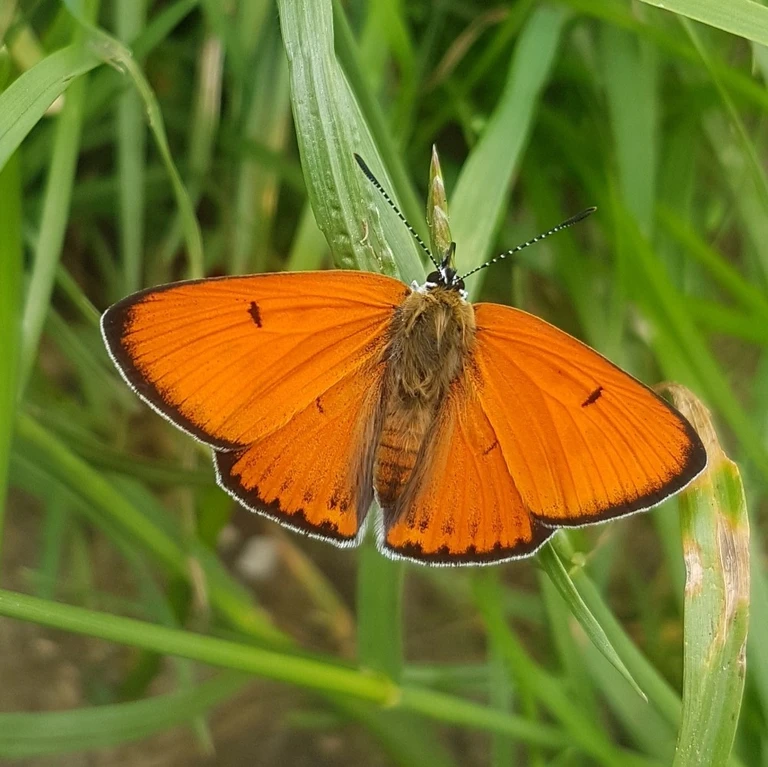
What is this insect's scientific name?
Lycaena dispar
